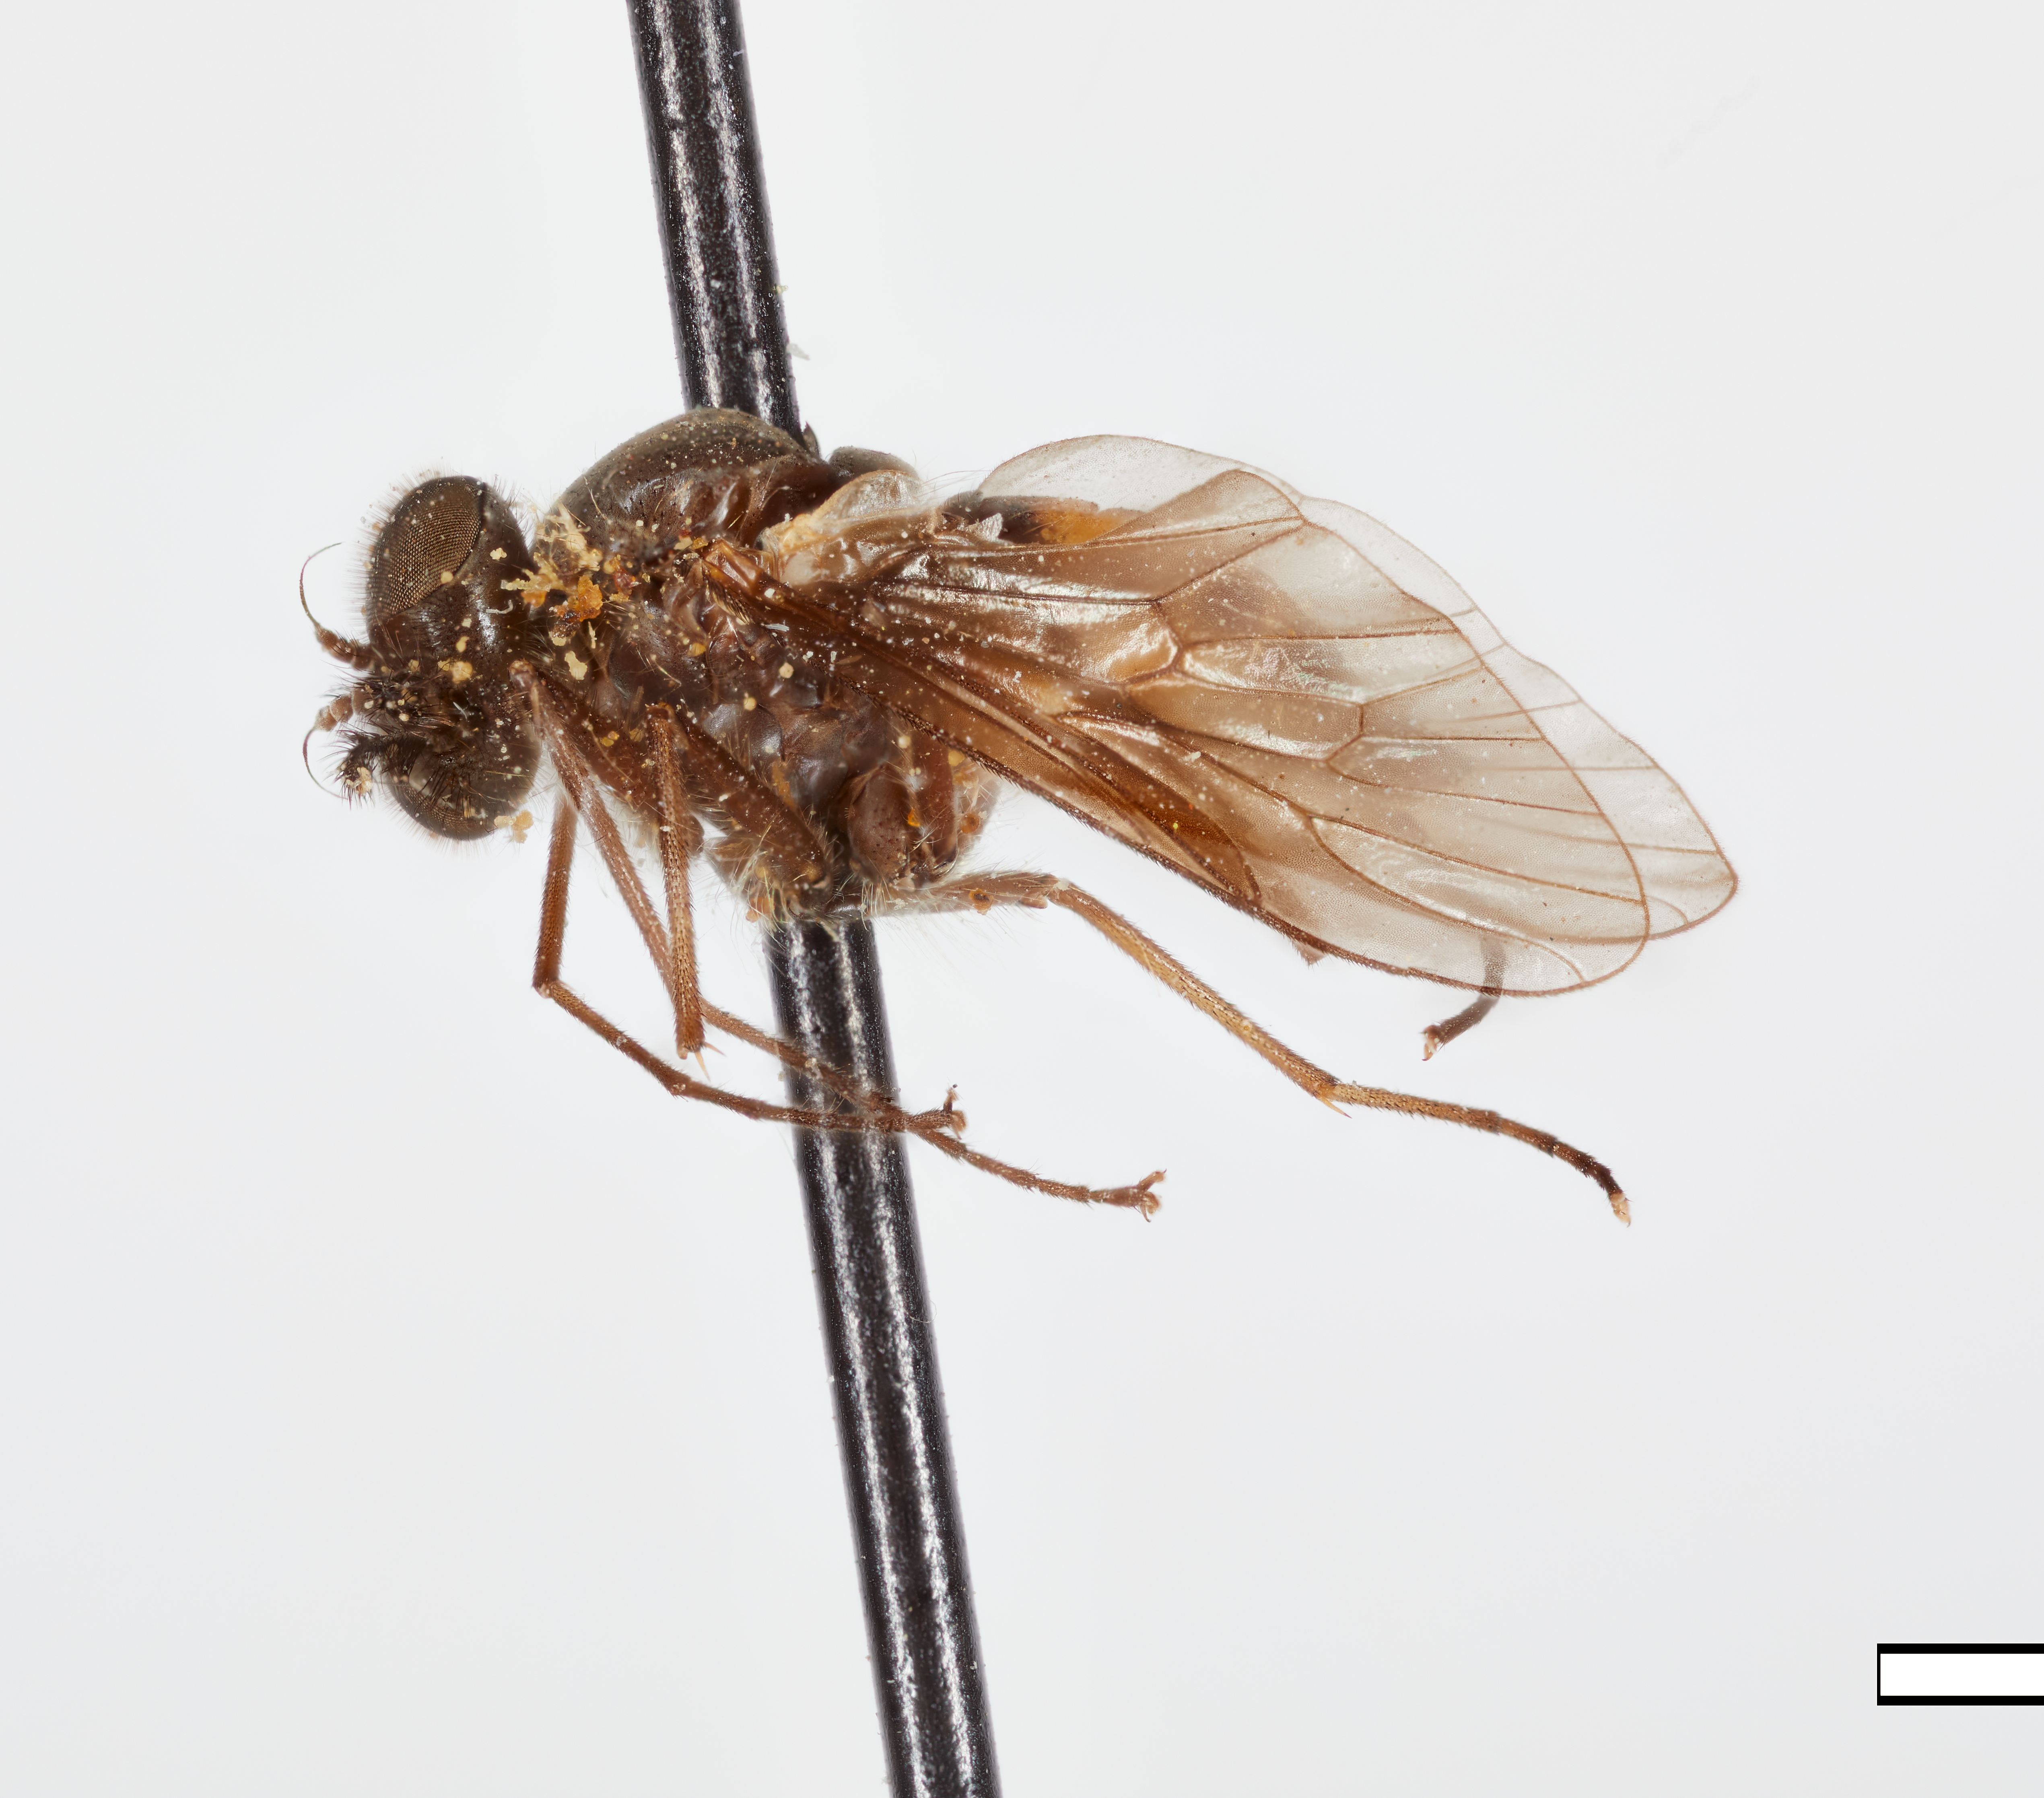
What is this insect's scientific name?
Dasyomma trianguliferous
